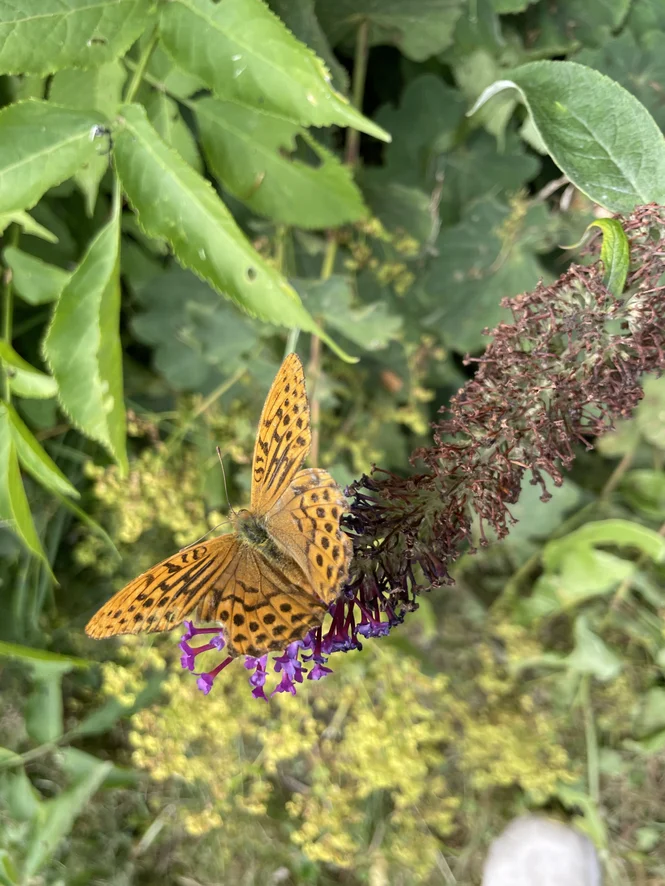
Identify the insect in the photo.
Argynnis paphia
